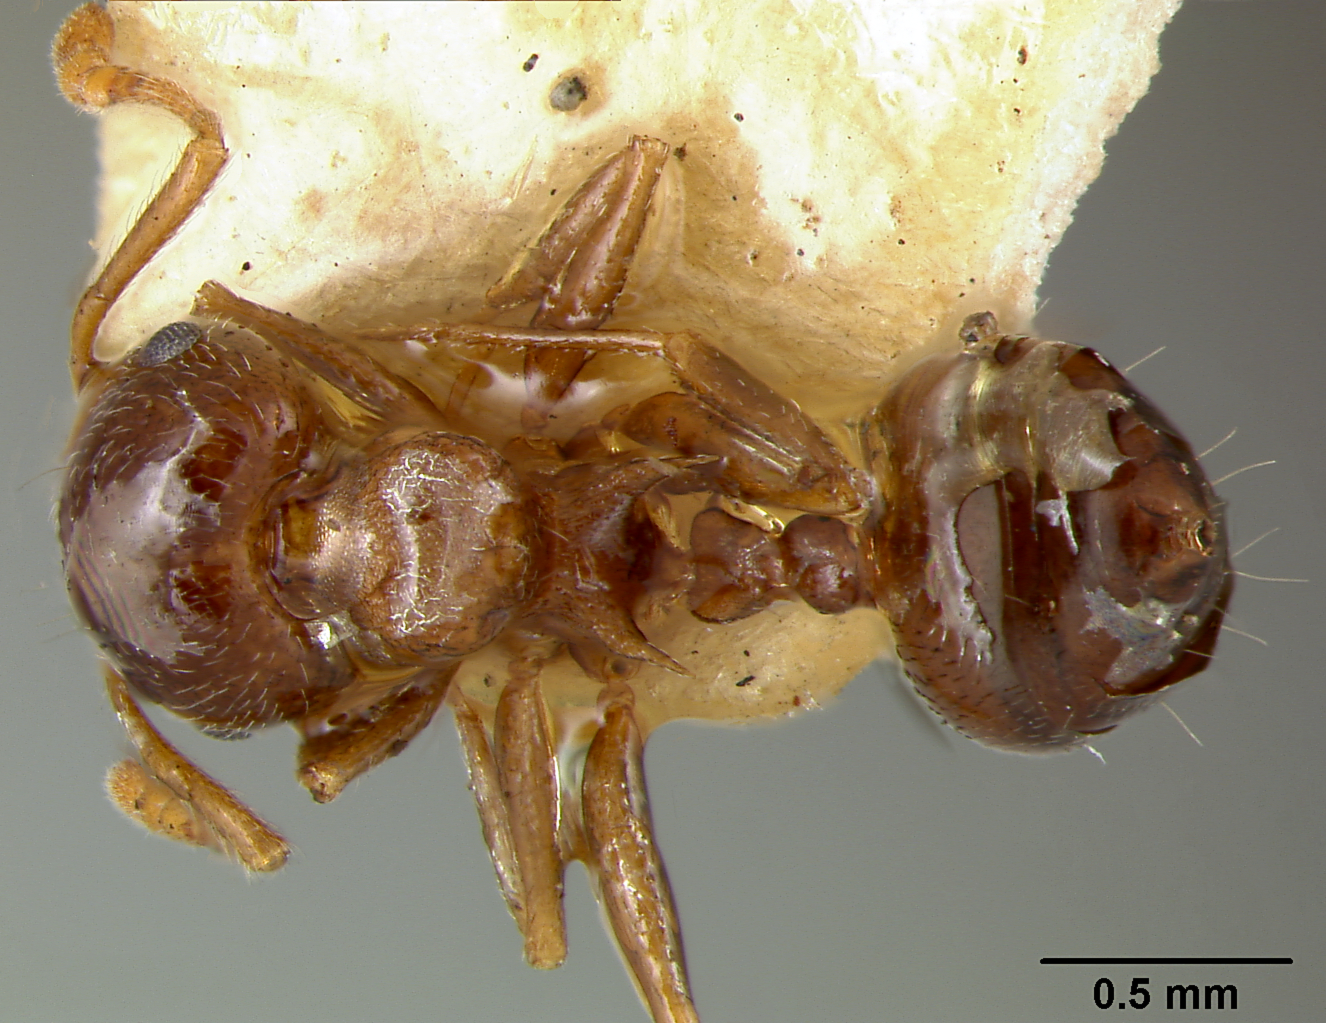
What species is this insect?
Crematogaster sanguinea
